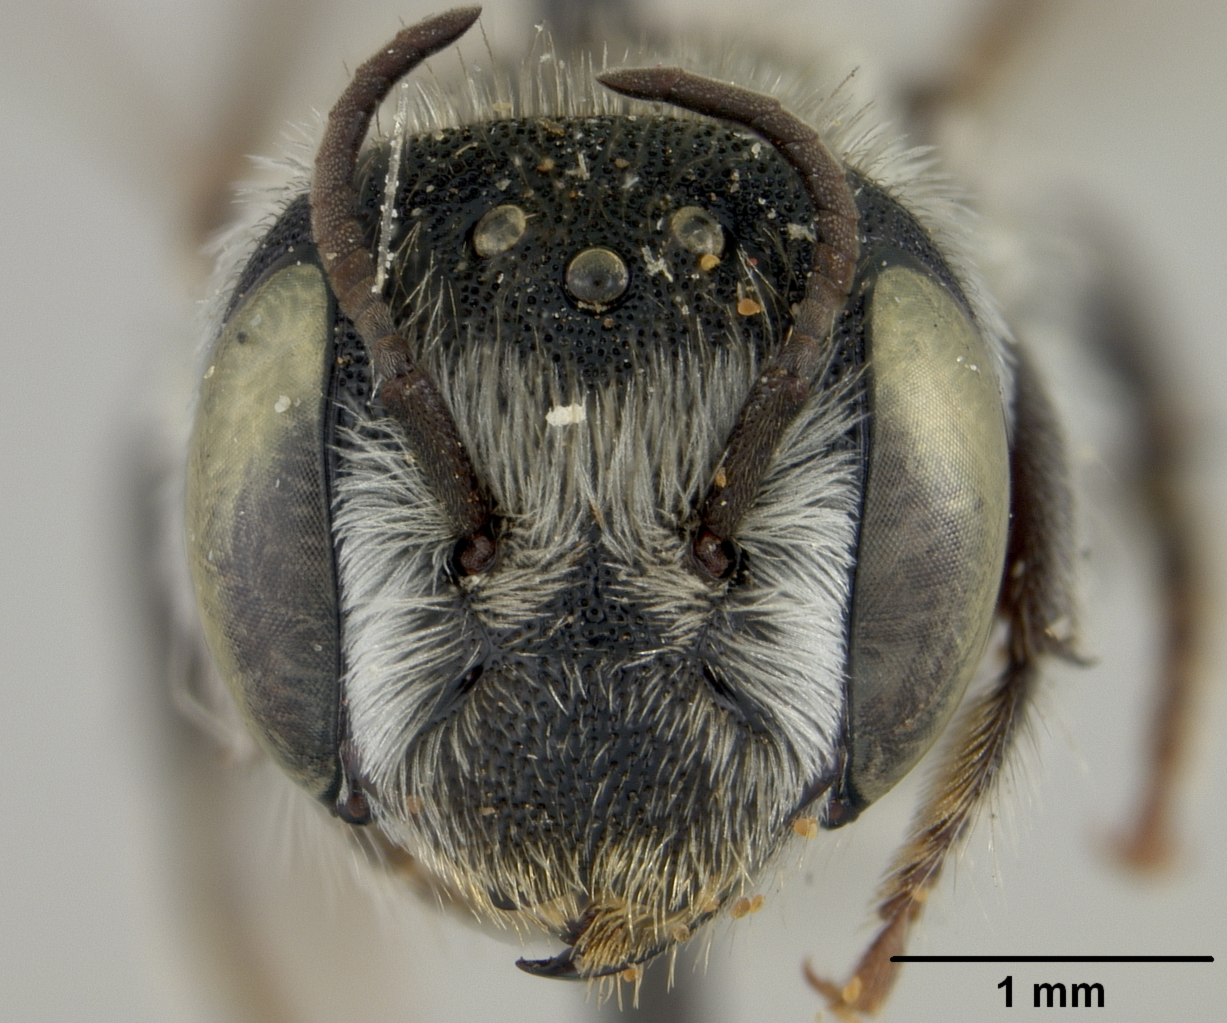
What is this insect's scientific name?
Ashmeadiella dimalla
